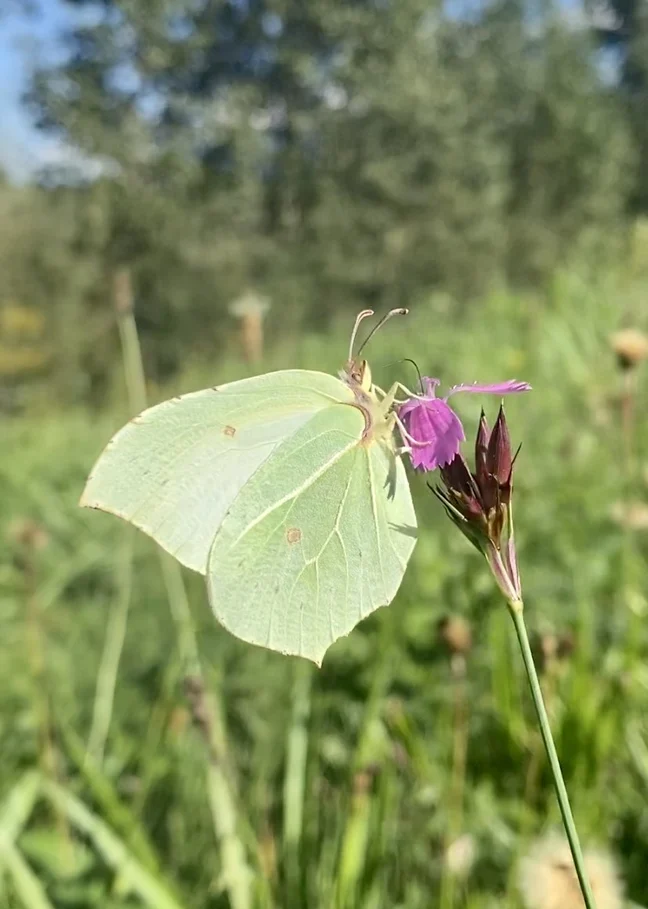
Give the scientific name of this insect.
Gonepteryx rhamni
